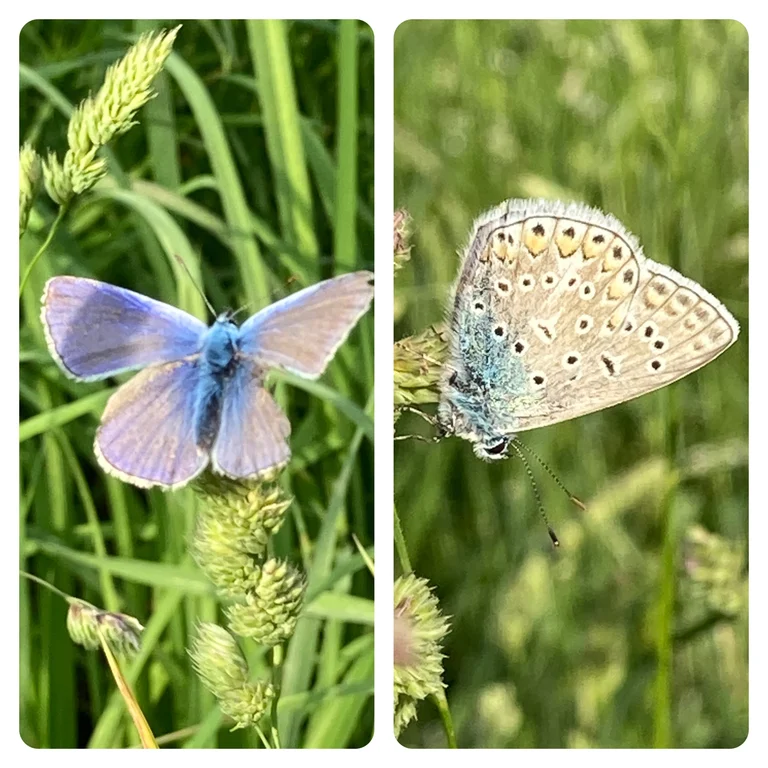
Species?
Polyommatus icarus
